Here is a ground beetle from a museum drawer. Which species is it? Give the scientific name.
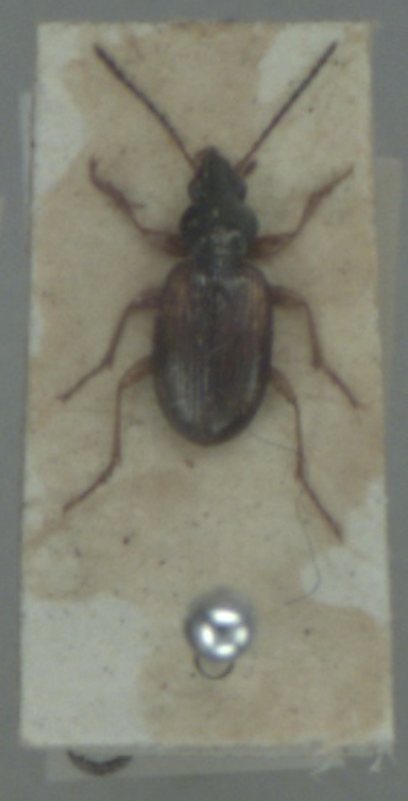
Bembidion tetracolum
